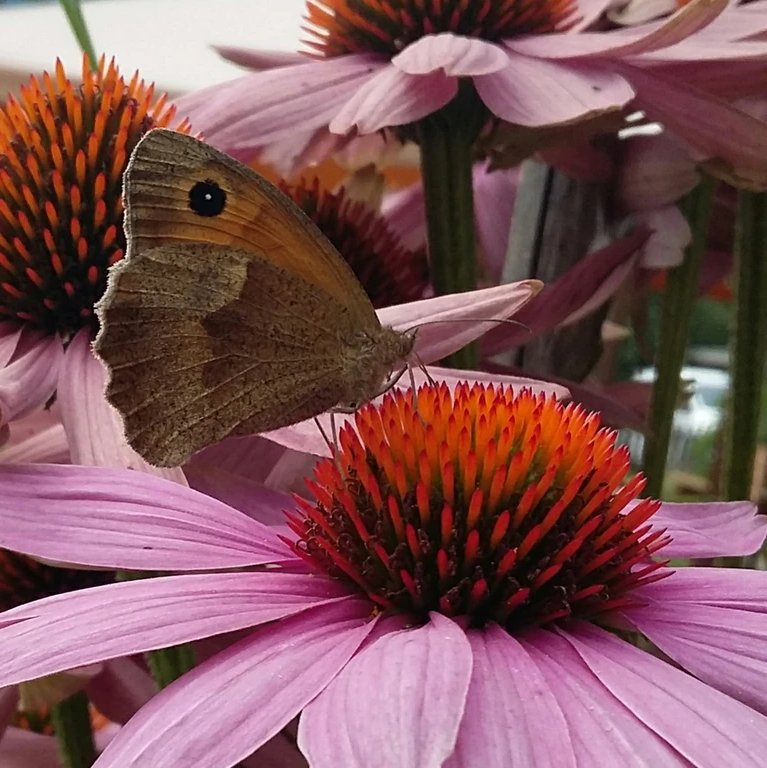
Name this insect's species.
Maniola jurtina
